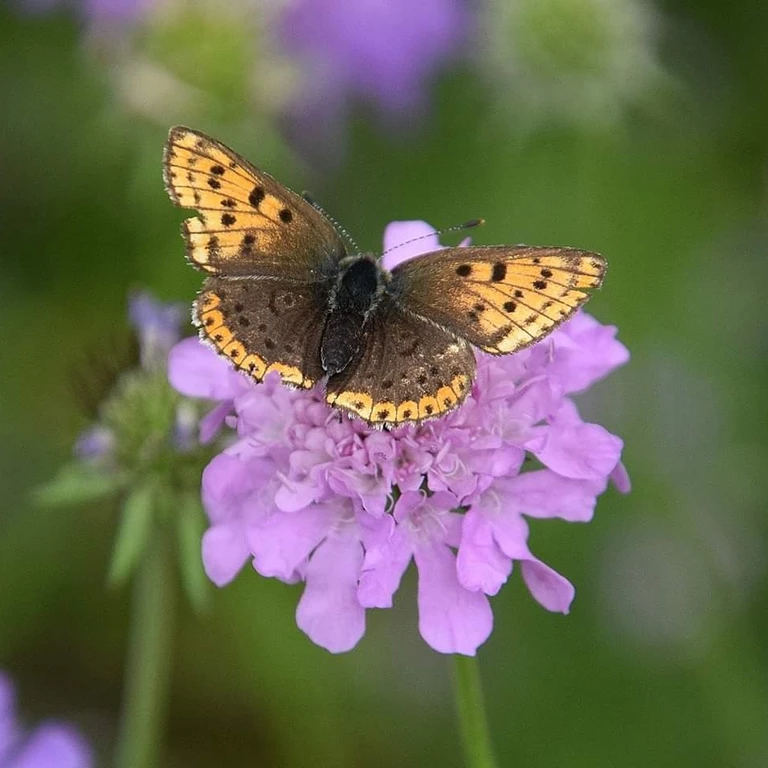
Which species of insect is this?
Lycaena tityrus (also Loweia tityrus)
